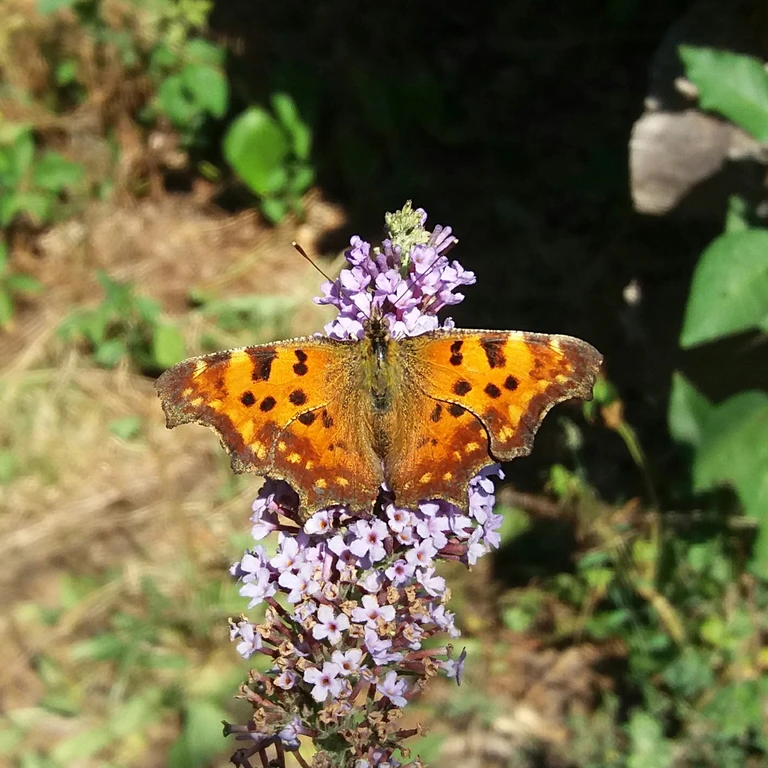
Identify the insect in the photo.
Polygonia c-album
